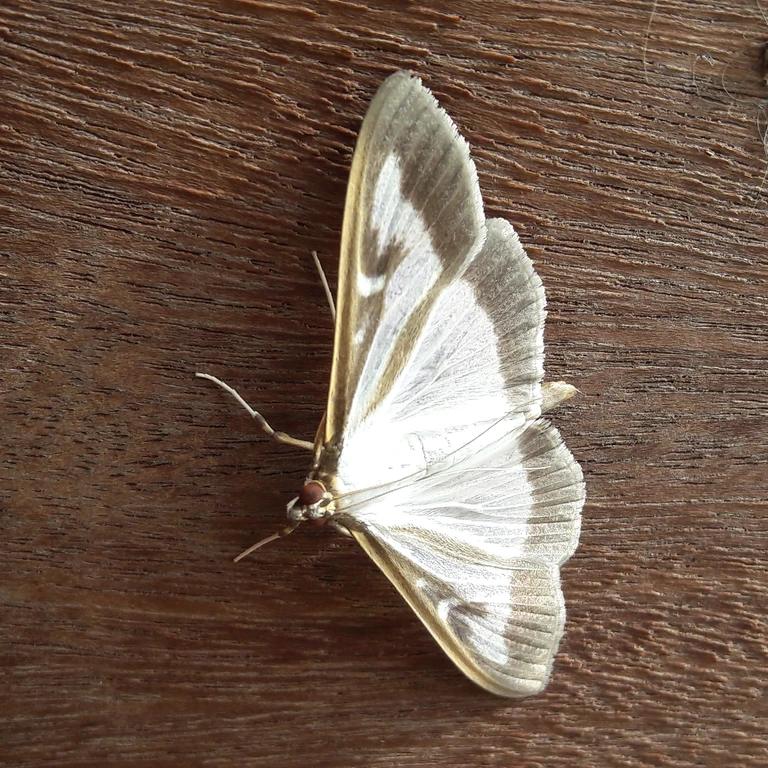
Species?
Cydalima perspectalis
